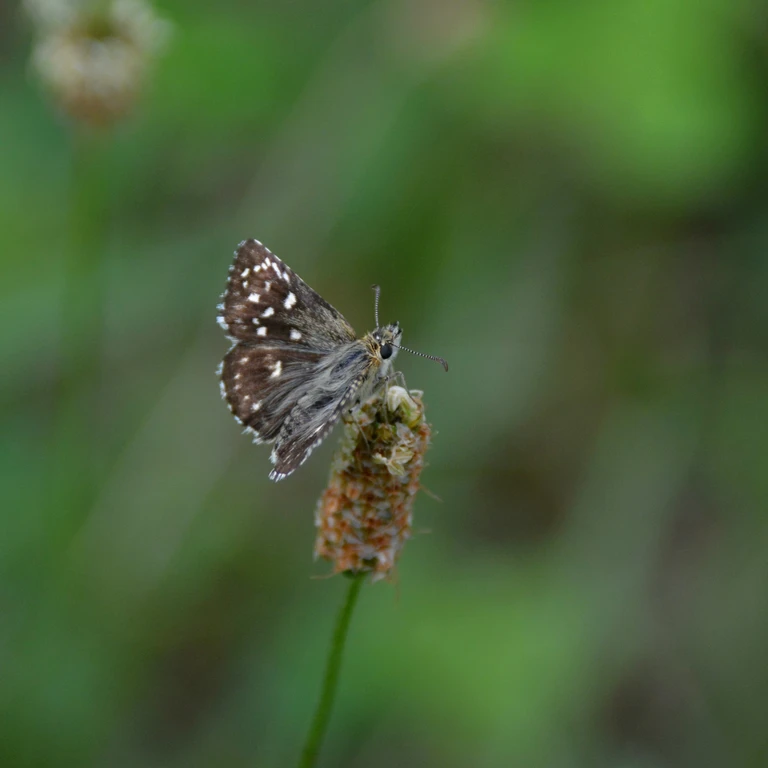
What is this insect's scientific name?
Pyrgus malvae
